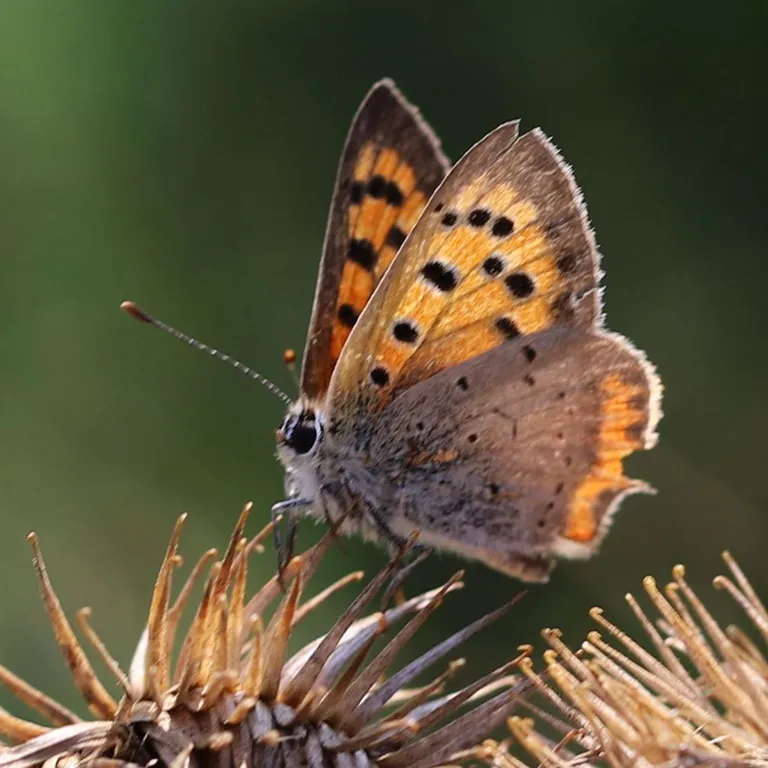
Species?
Lycaena phlaeas
